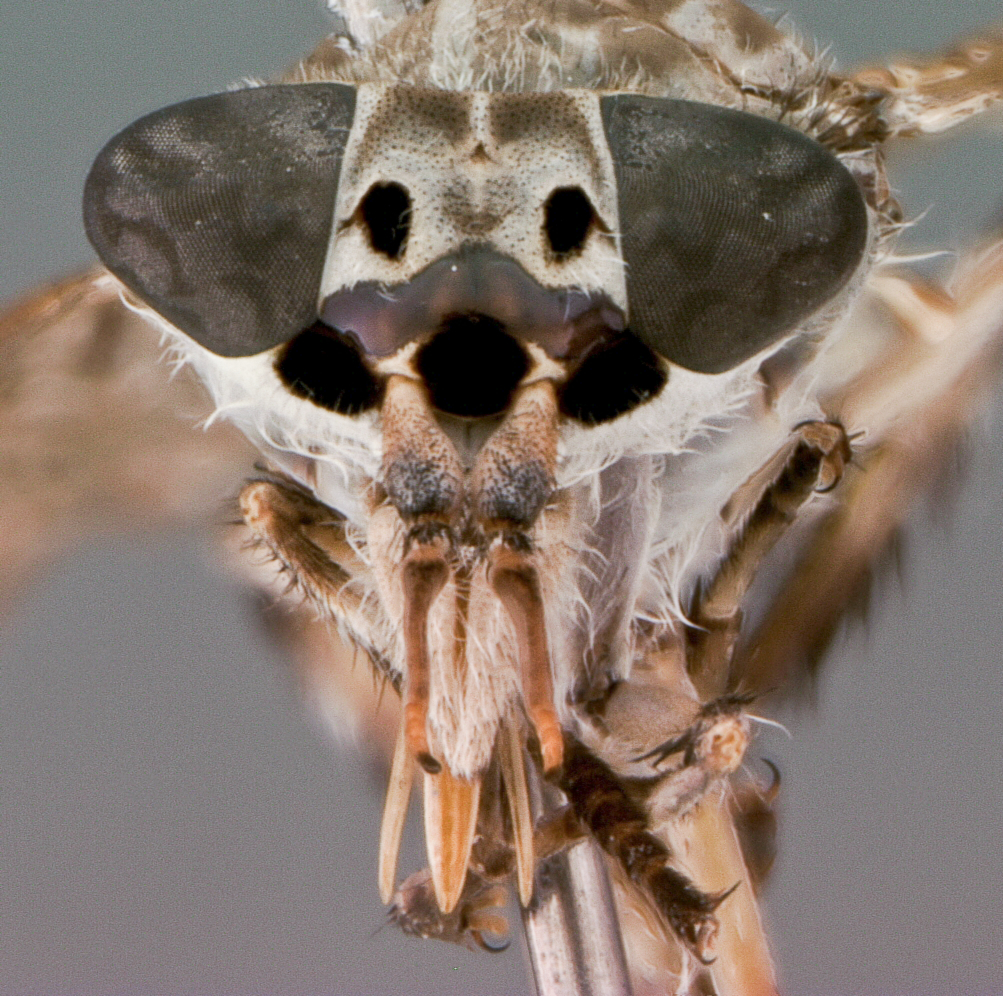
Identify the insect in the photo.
Haematopota stonei
